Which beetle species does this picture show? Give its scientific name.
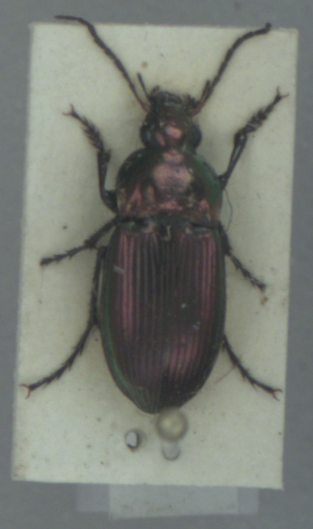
Poecilus versicolor
